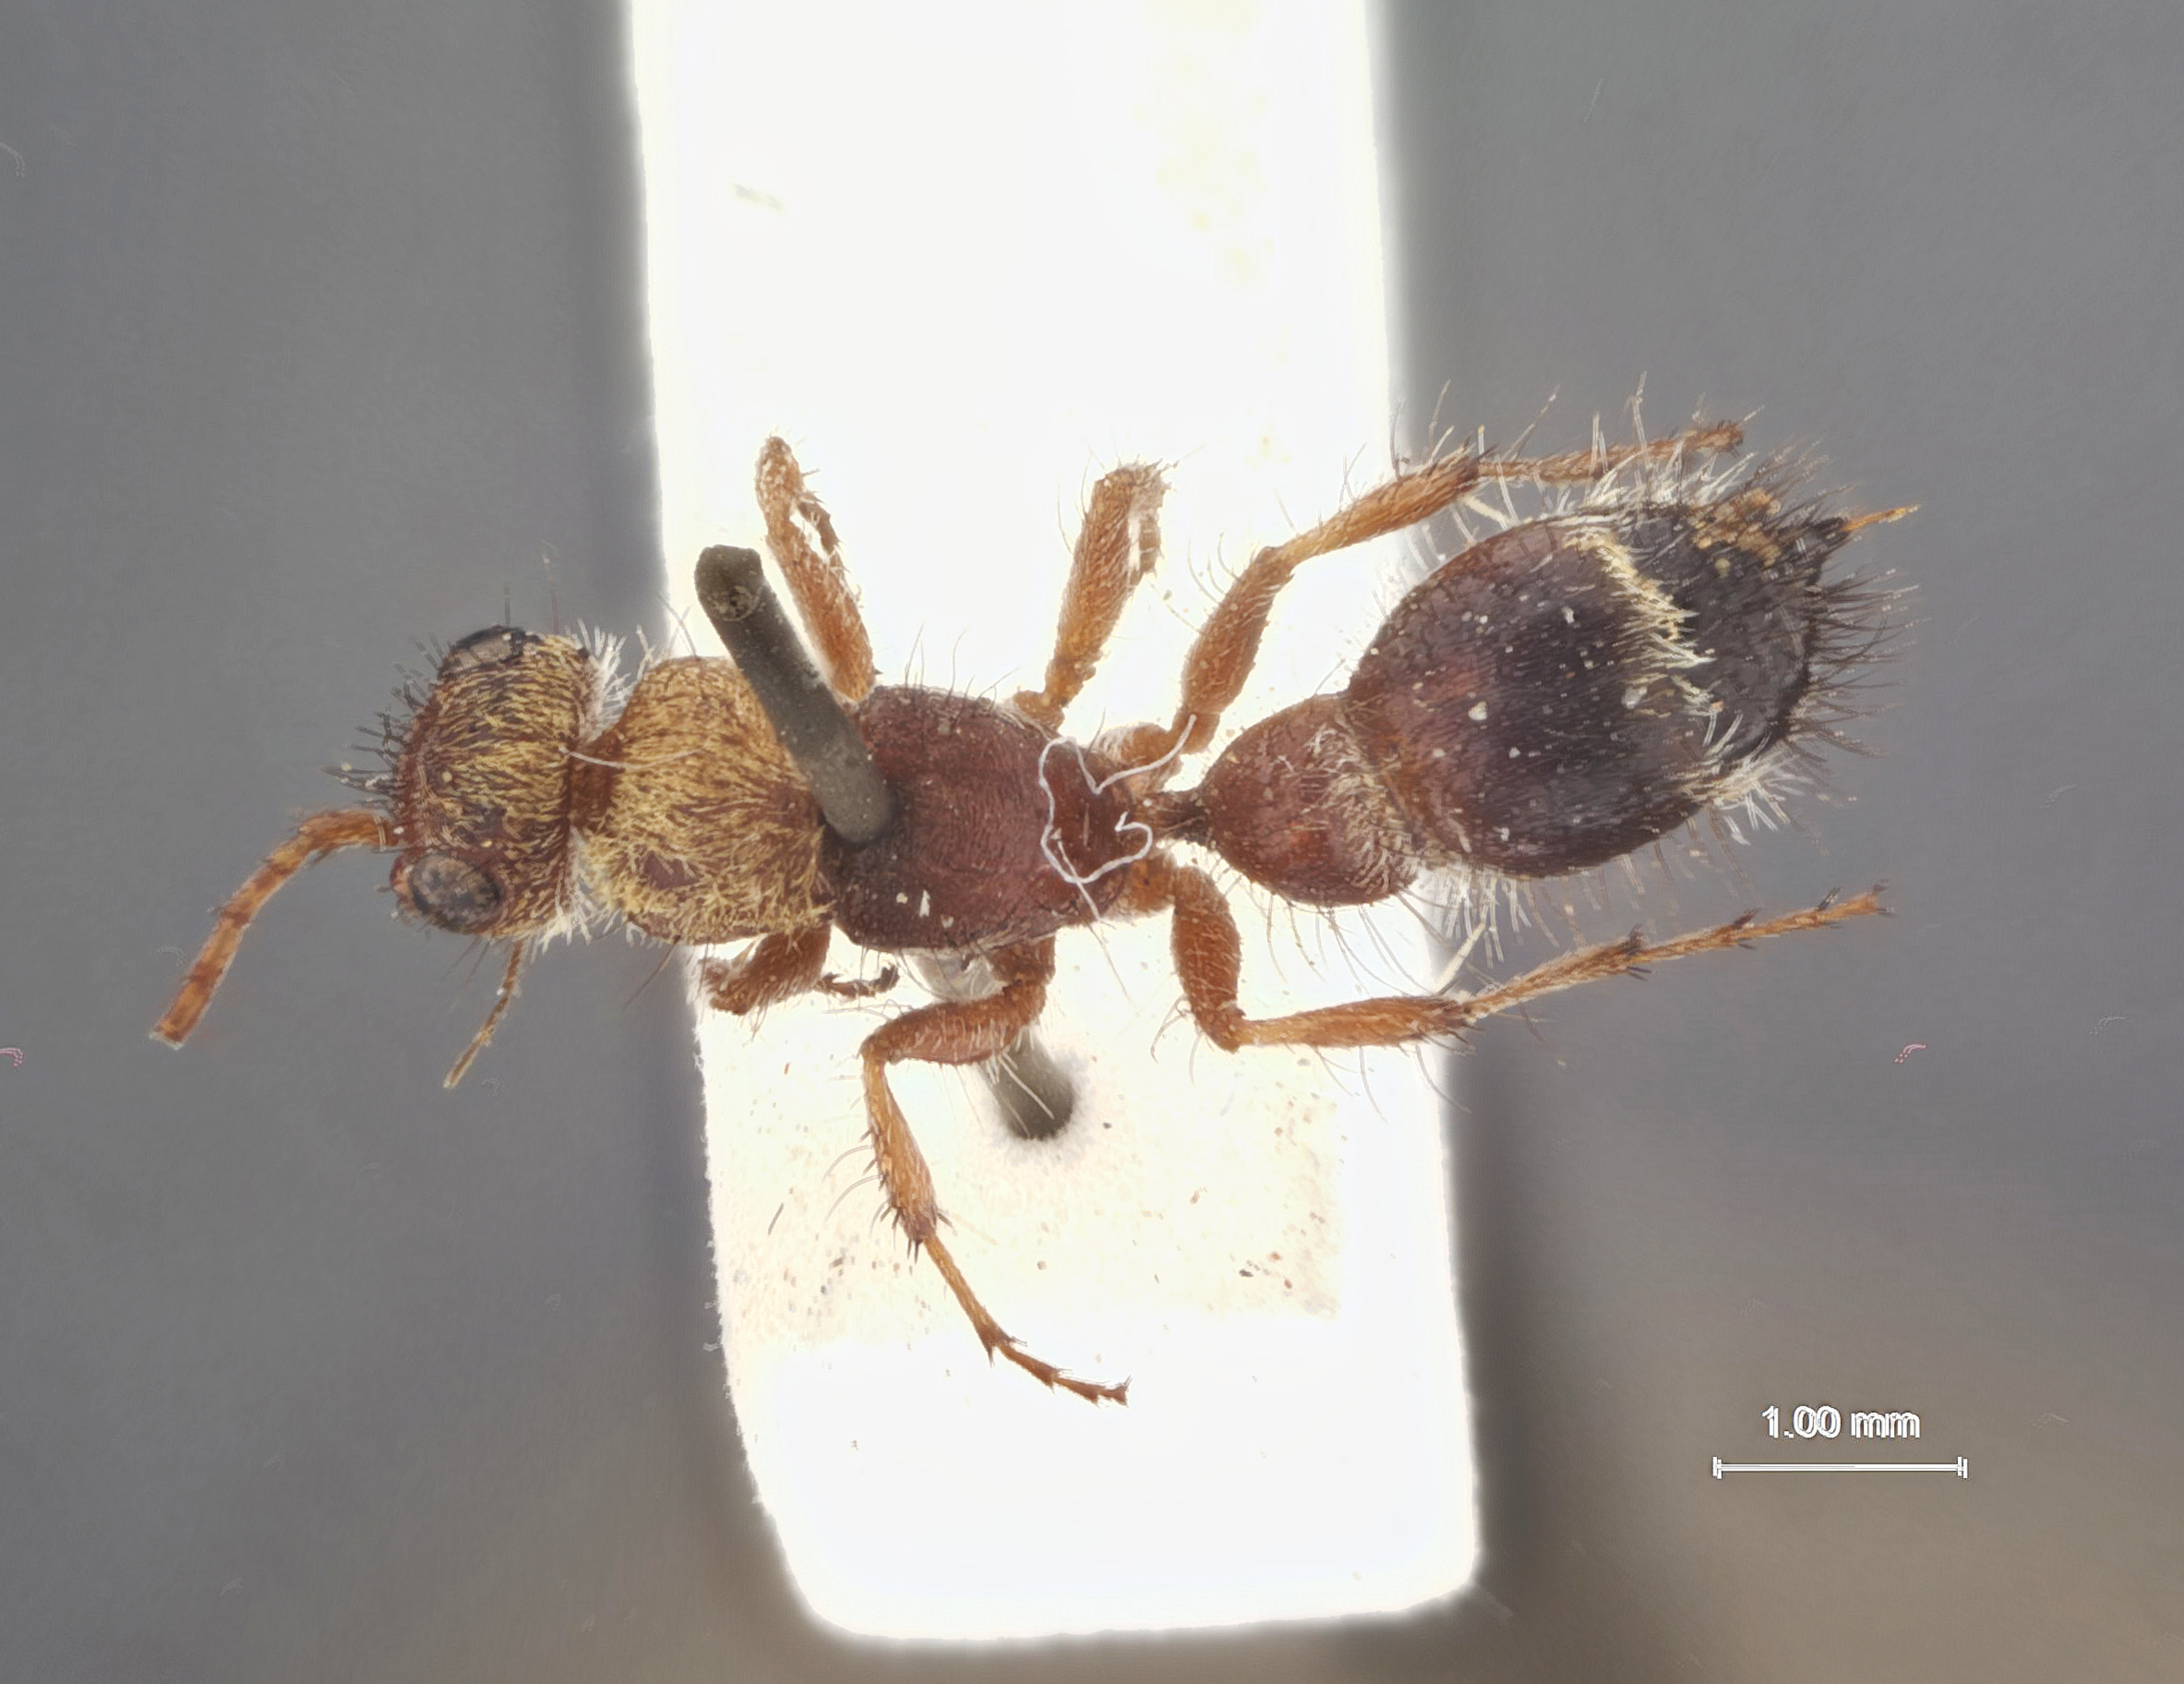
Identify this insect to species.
Typhoctes striolatus
